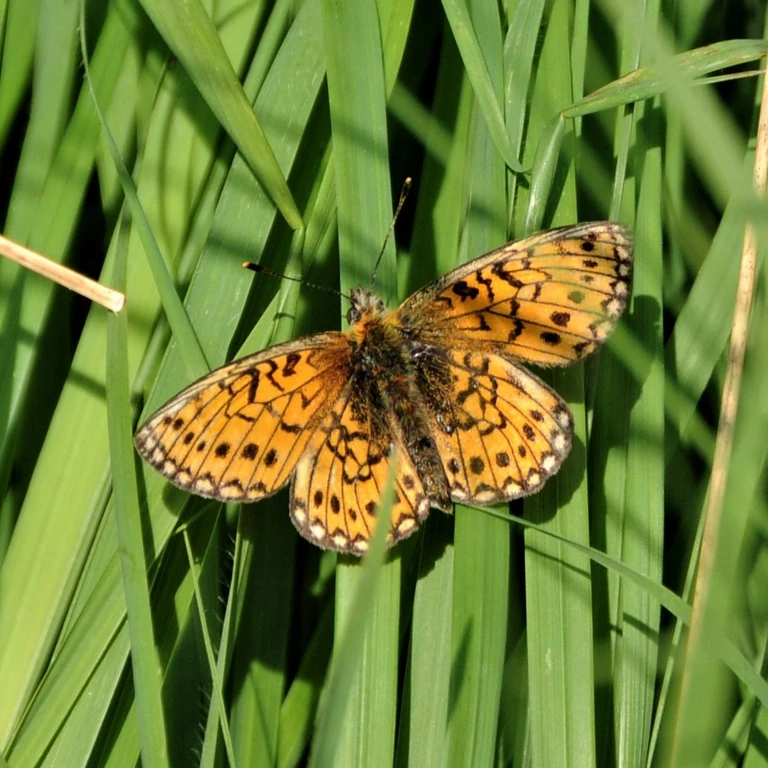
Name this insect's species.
Boloria eunomia
